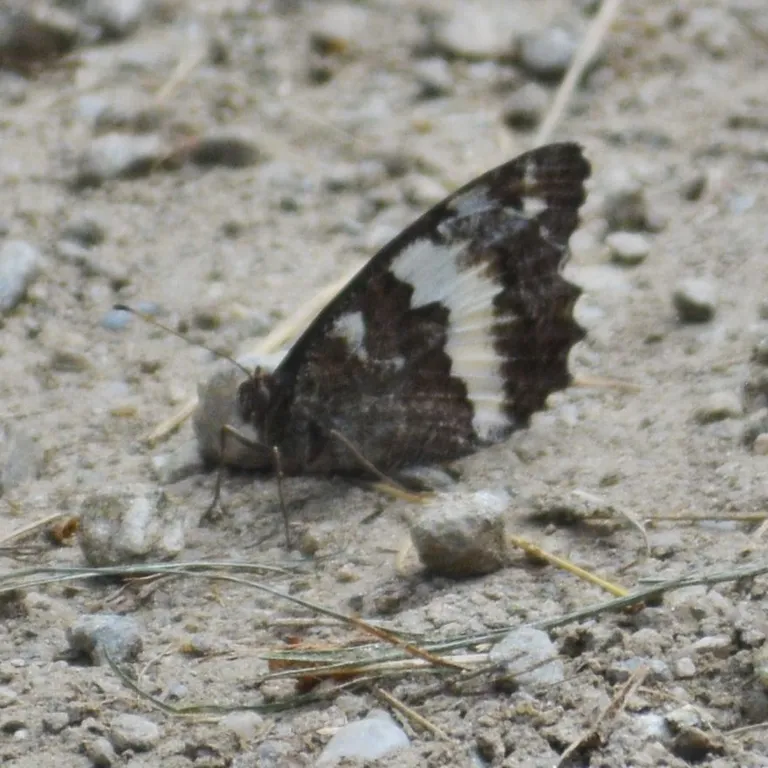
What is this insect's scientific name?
Brintesia circe
